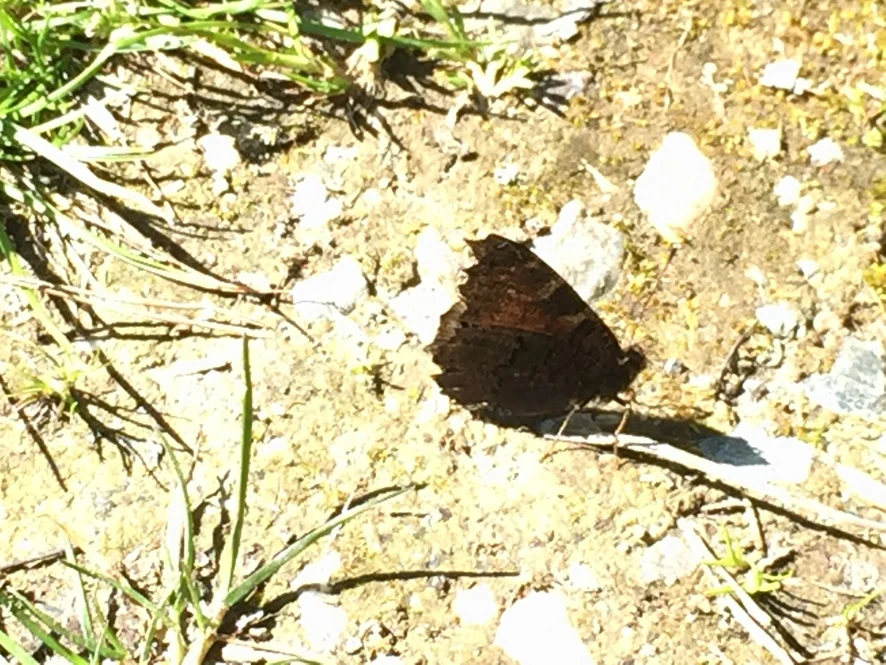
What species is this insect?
Aglais io
